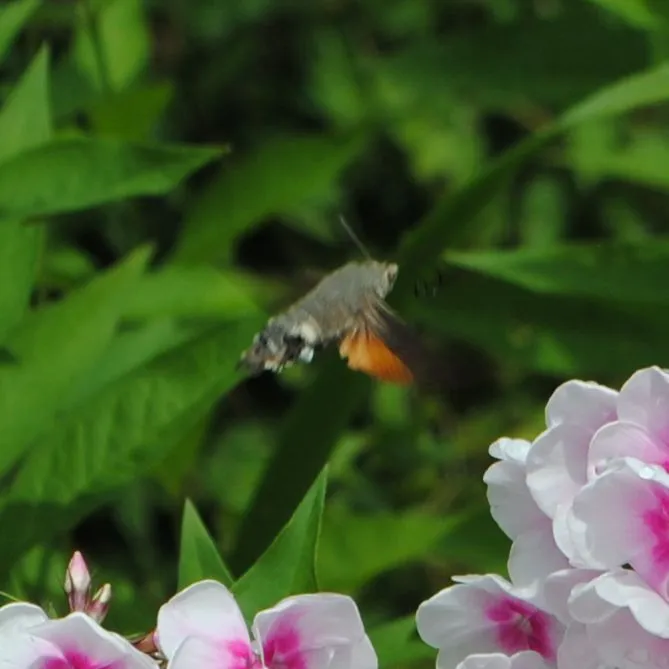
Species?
Macroglossum stellatarum
